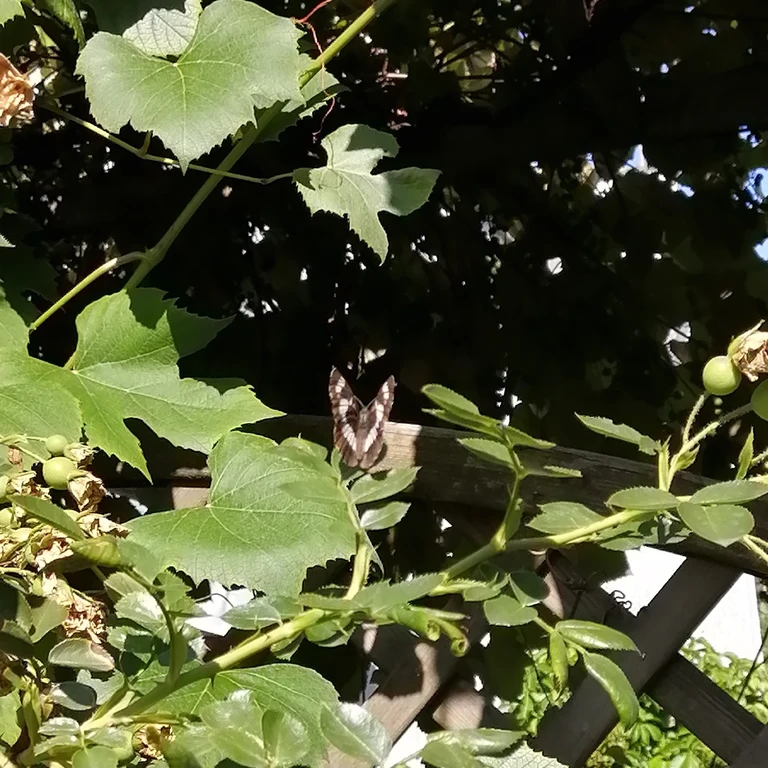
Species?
Neptis rivularis
